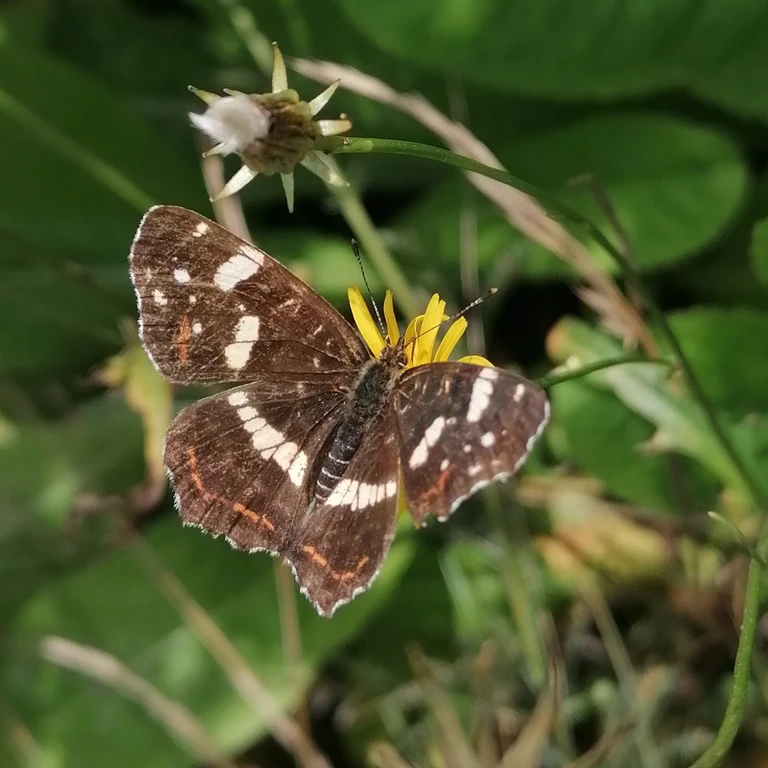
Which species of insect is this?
Araschnia levana
